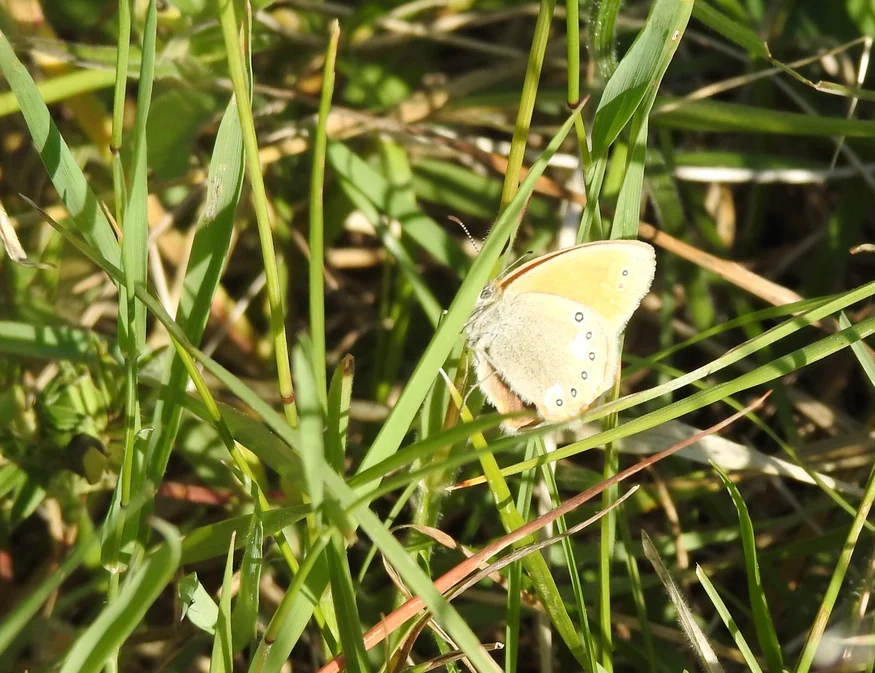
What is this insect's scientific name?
Coenonympha glycerion (also Coenonympha iphis)
